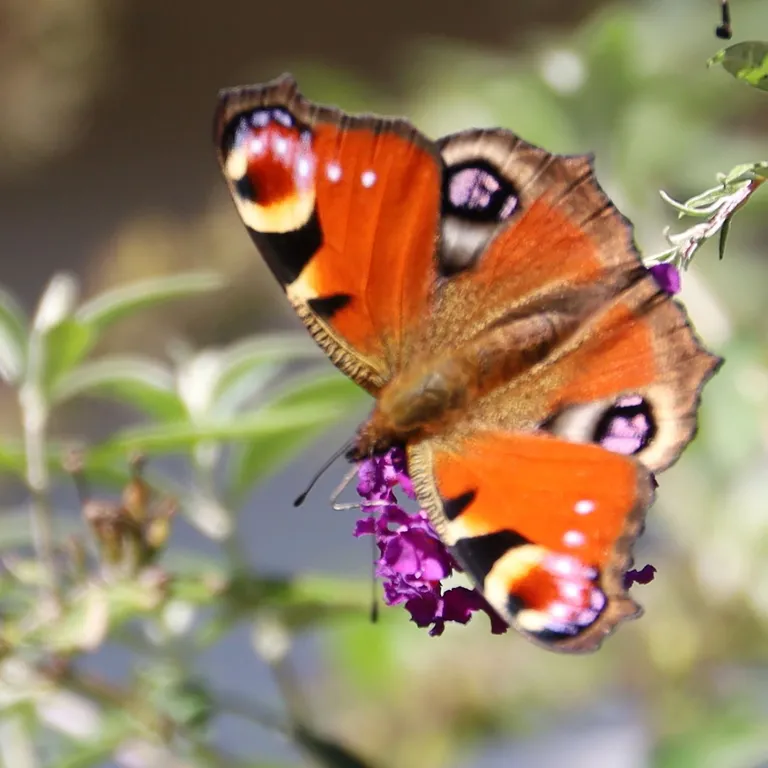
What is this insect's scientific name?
Aglais io
